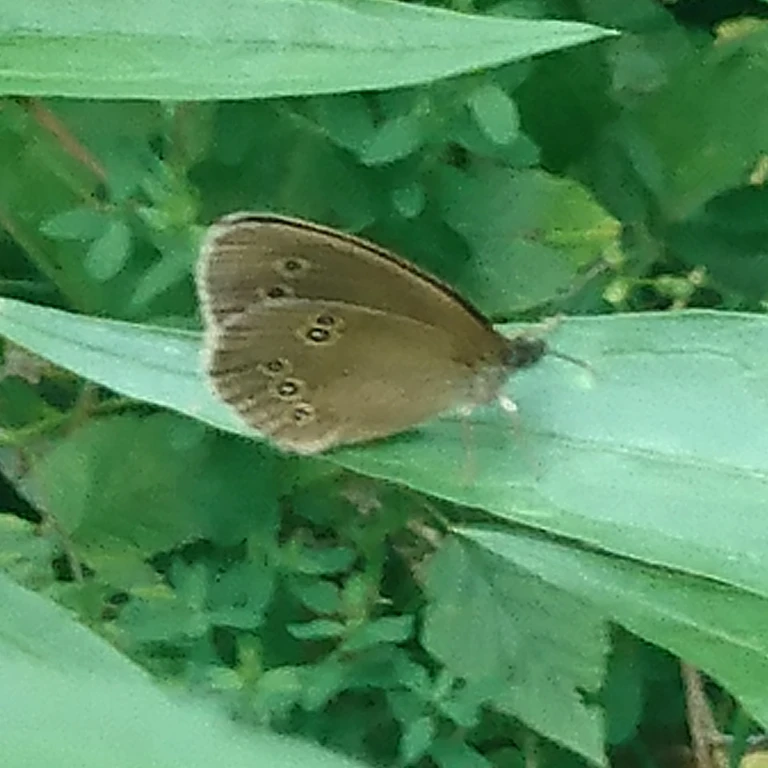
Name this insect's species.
Aphantopus hyperantus
